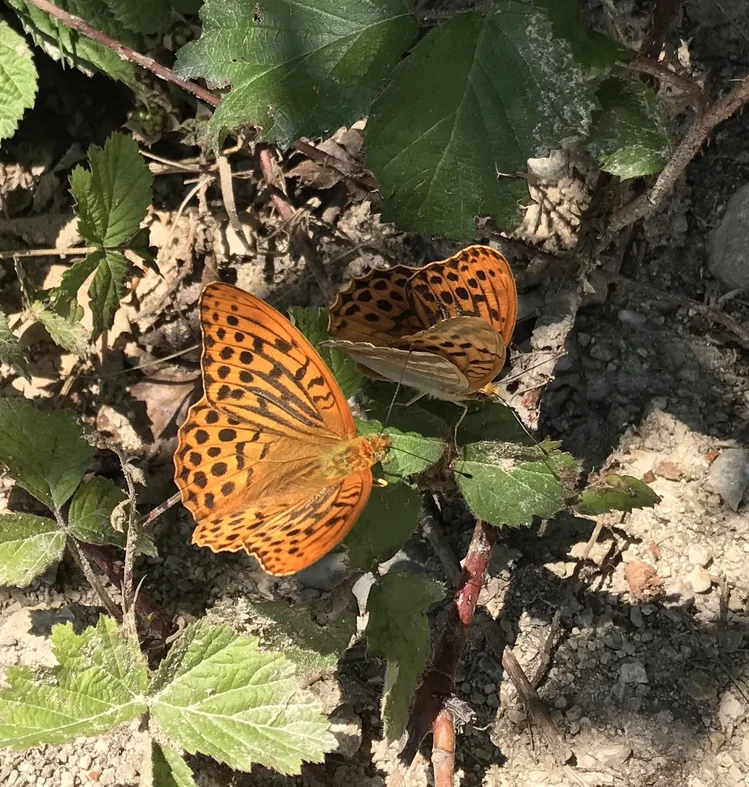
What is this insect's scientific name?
Argynnis paphia
